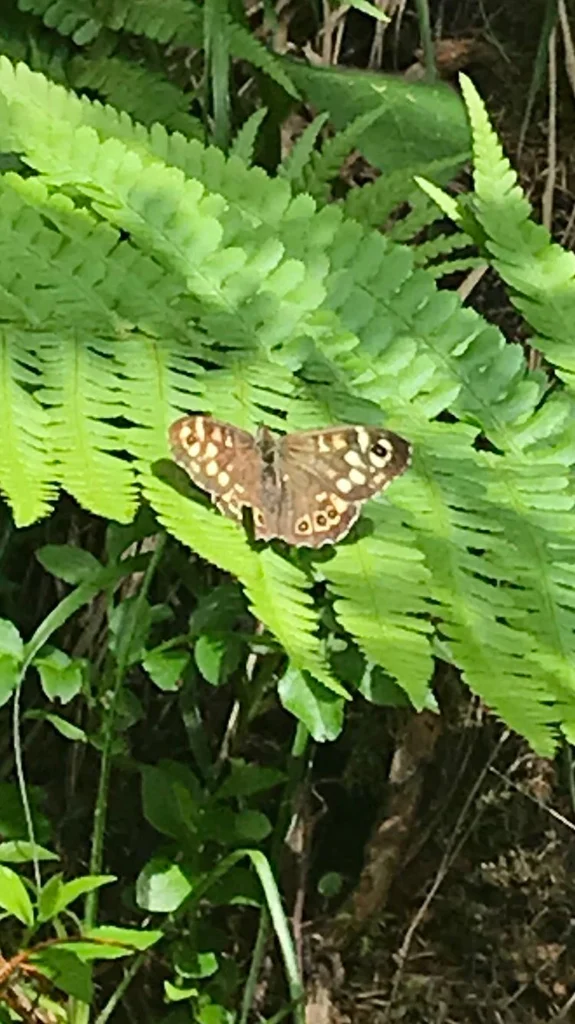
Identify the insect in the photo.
Pararge aegeria
